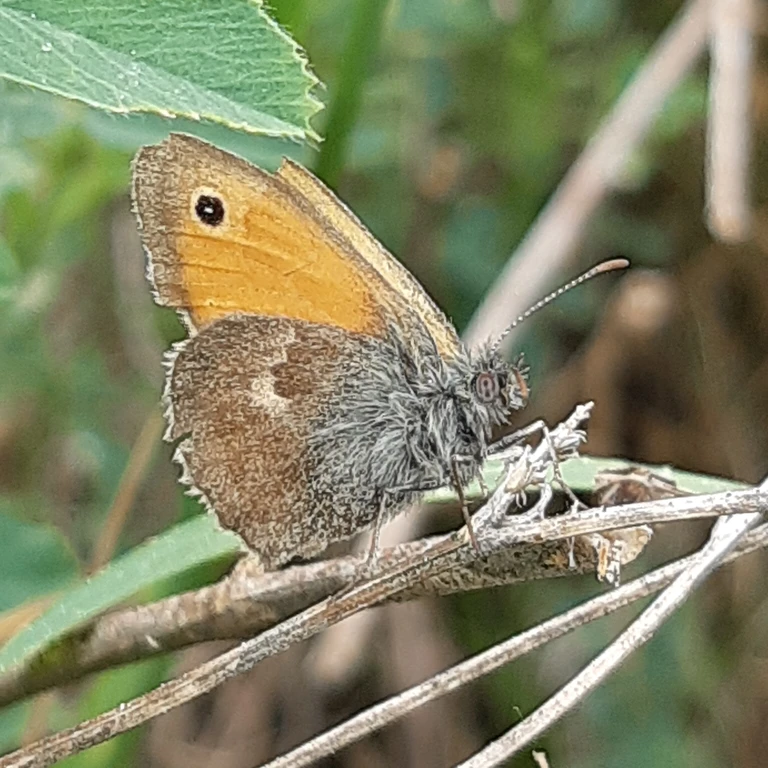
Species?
Coenonympha pamphilus
